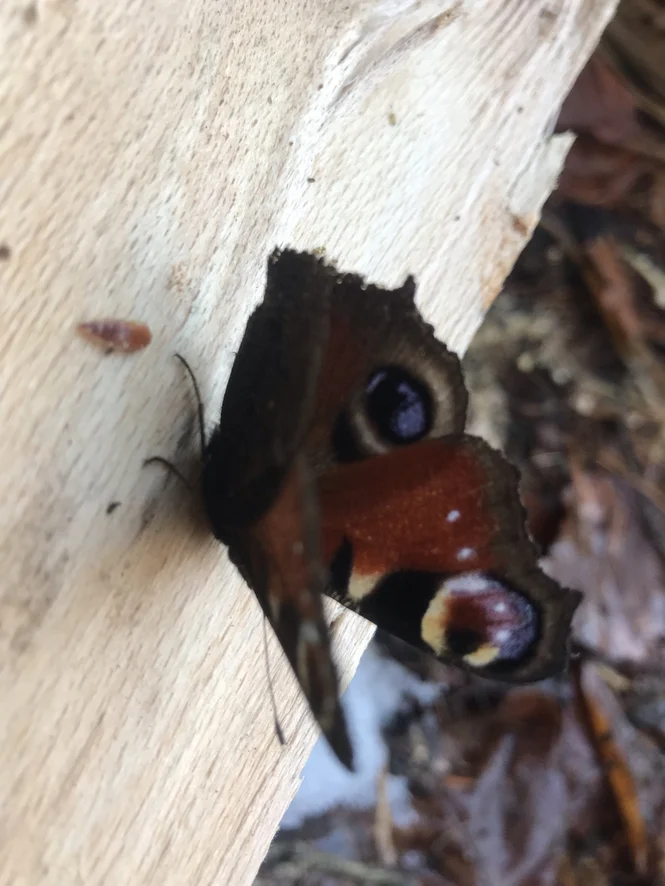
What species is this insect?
Aglais io
